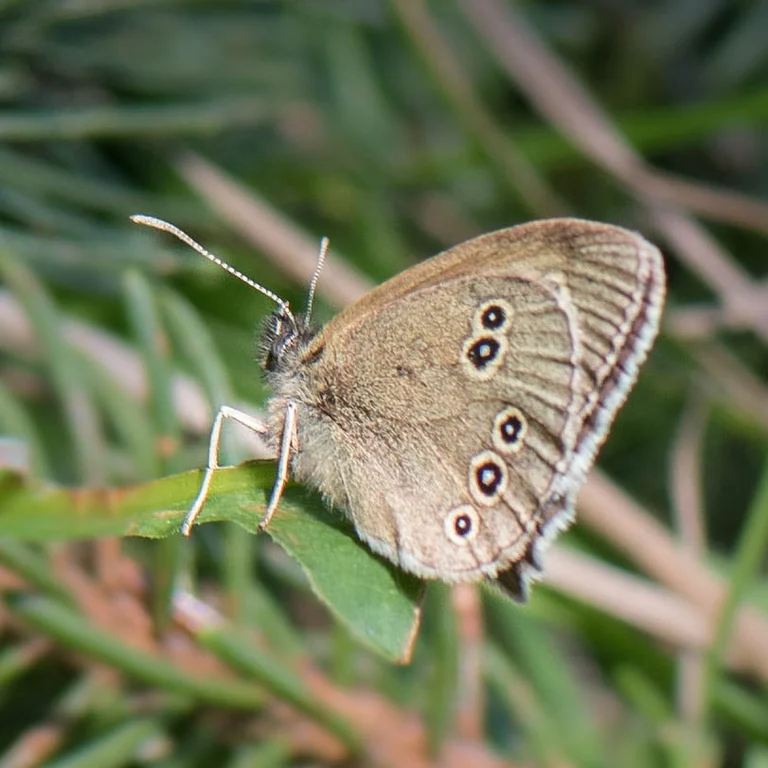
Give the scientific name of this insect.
Aphantopus hyperantus
